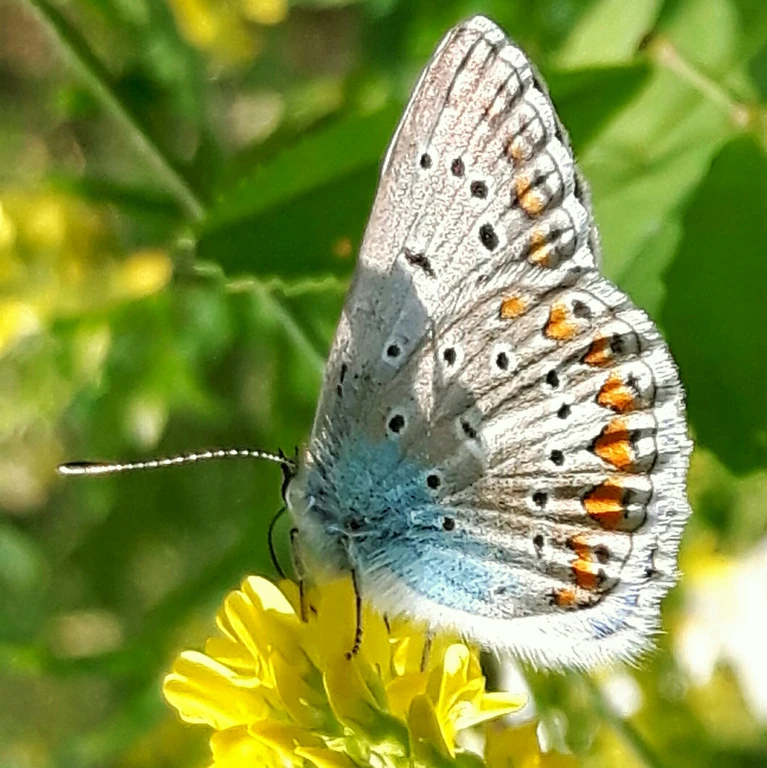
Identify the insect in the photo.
Polyommatus icarus
